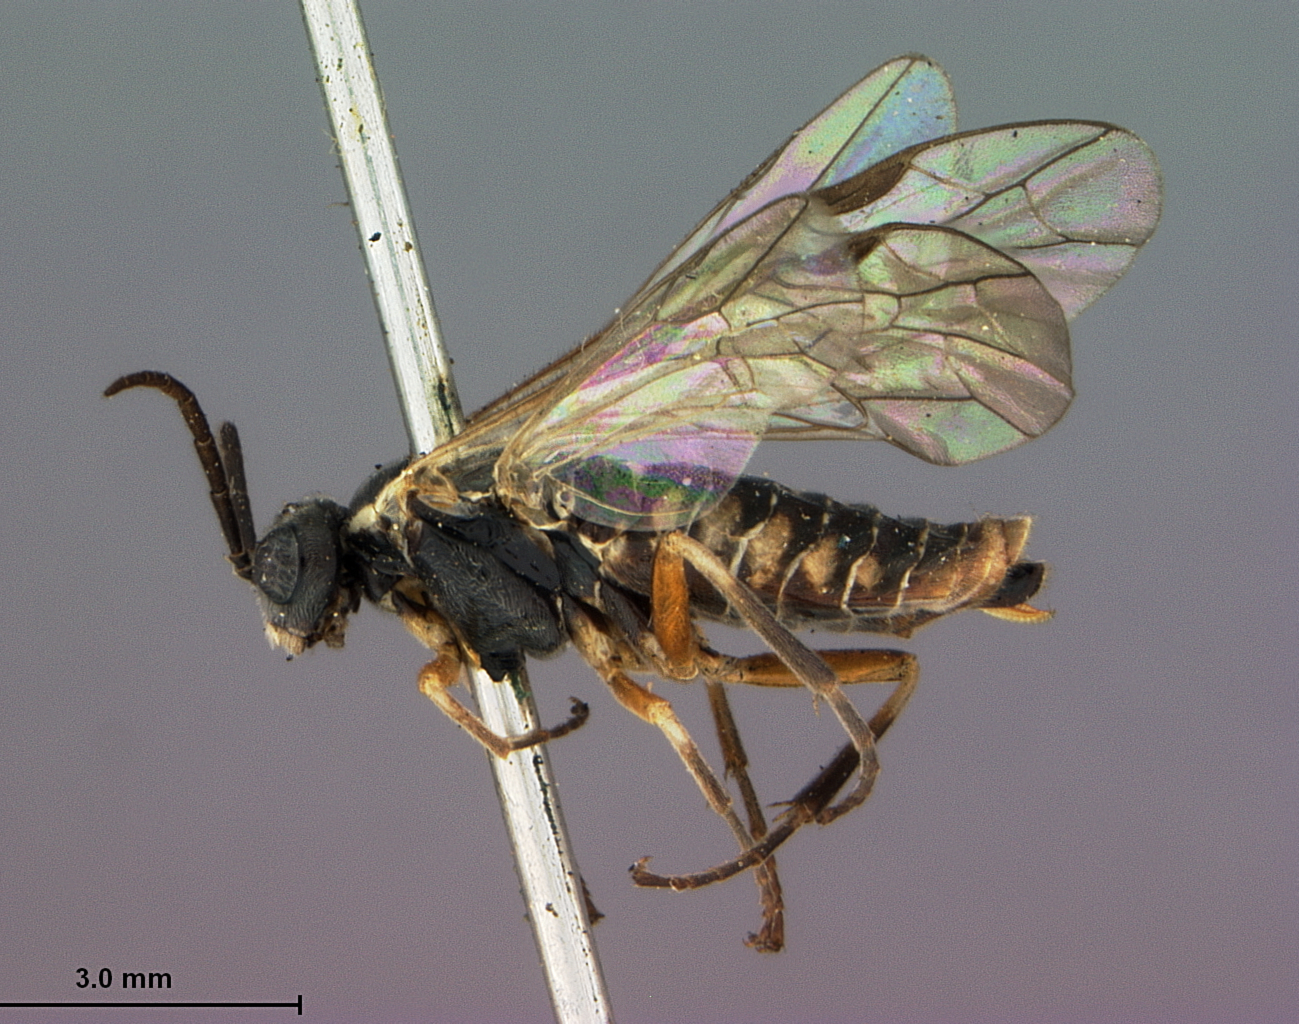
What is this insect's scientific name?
Empria salicis
